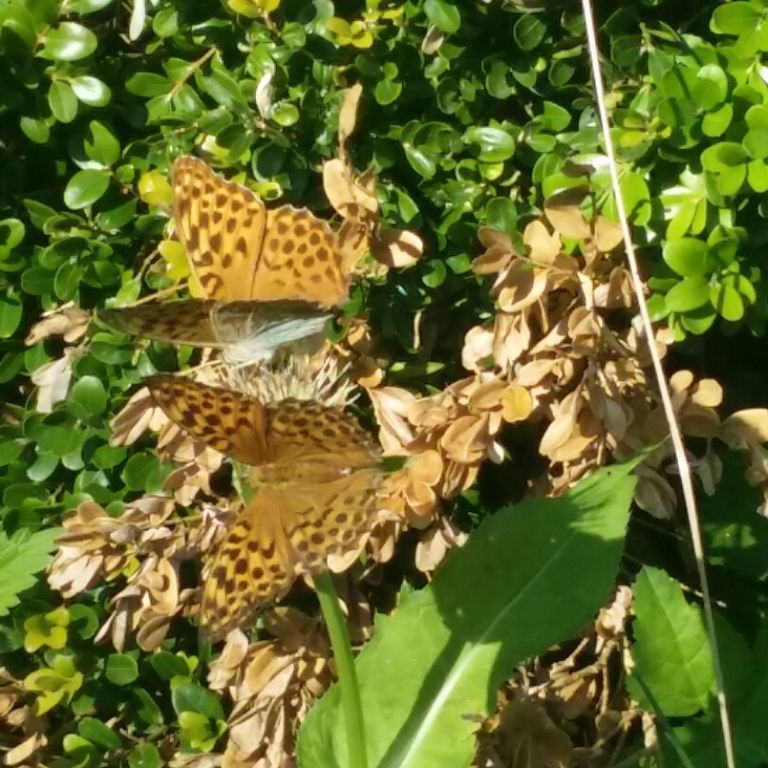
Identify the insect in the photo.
Argynnis paphia
